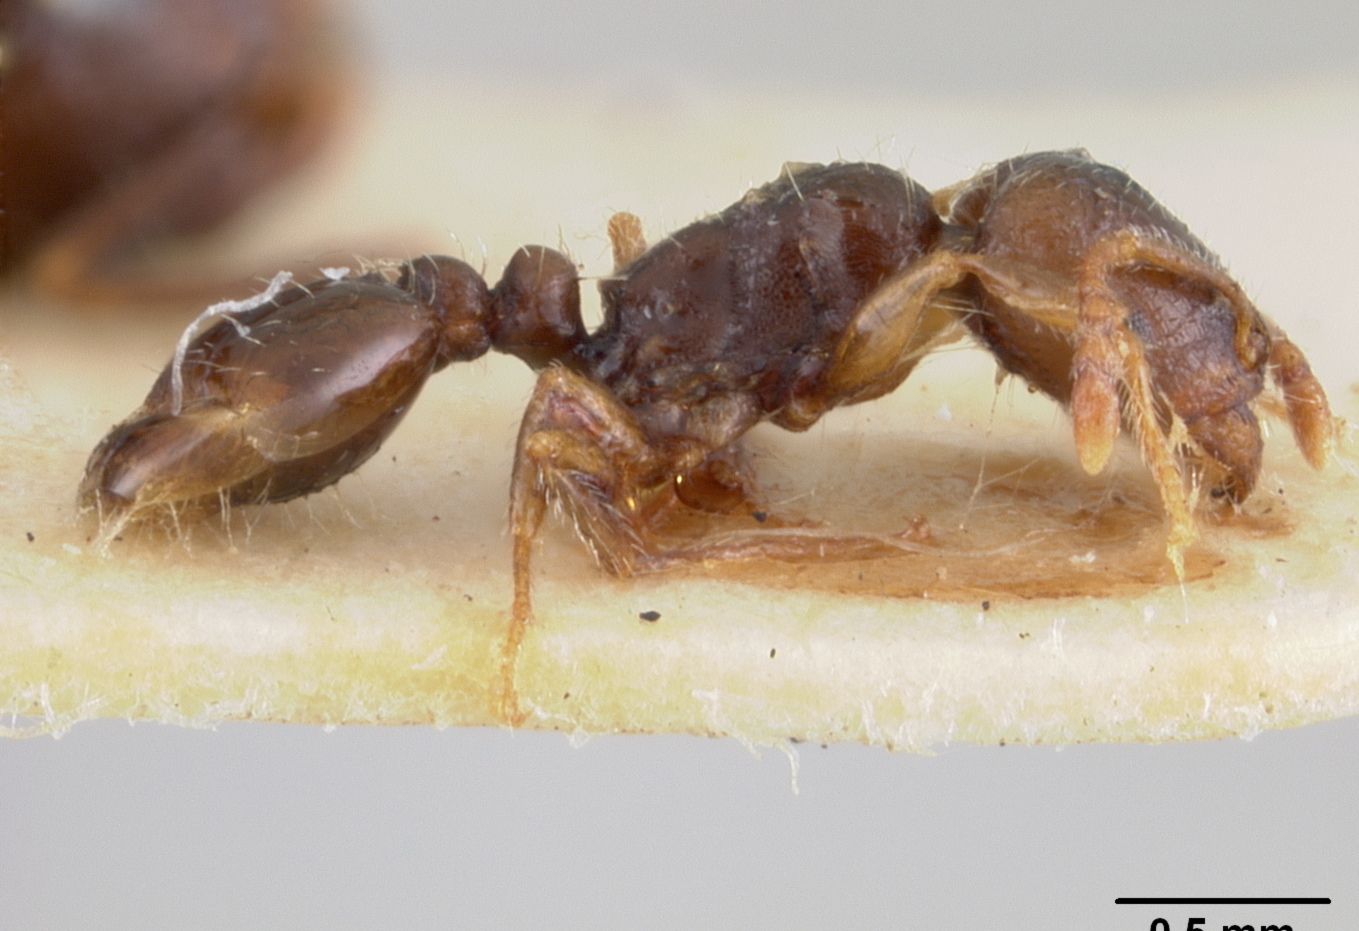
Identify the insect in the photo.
Tetramorium fezzanense
